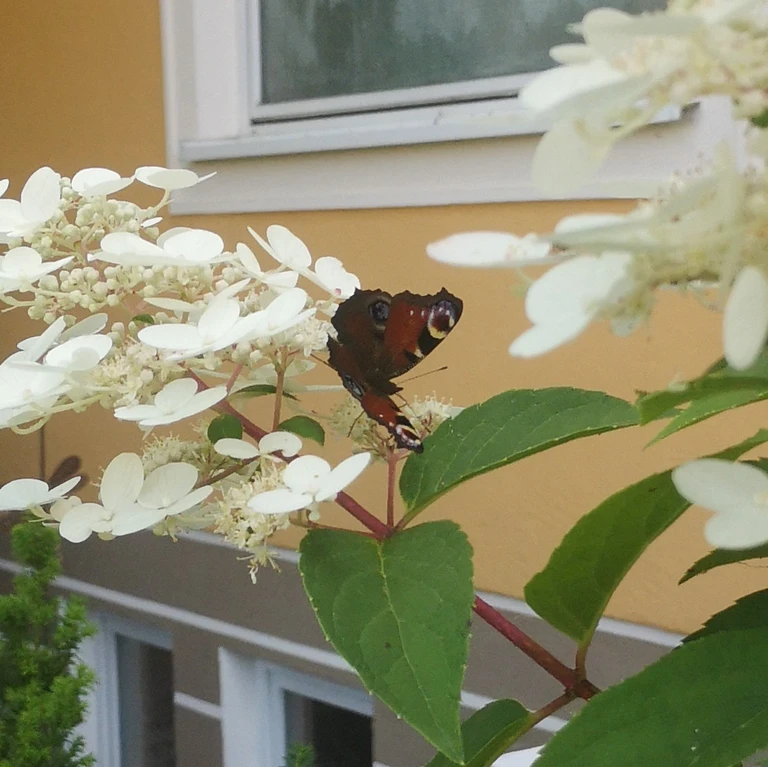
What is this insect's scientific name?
Aglais io
